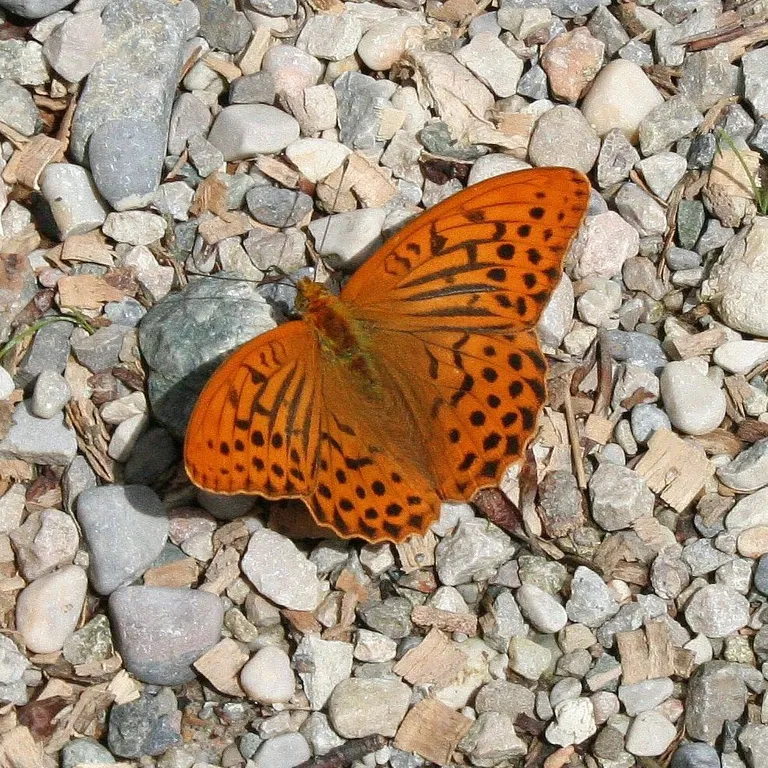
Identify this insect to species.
Argynnis paphia
